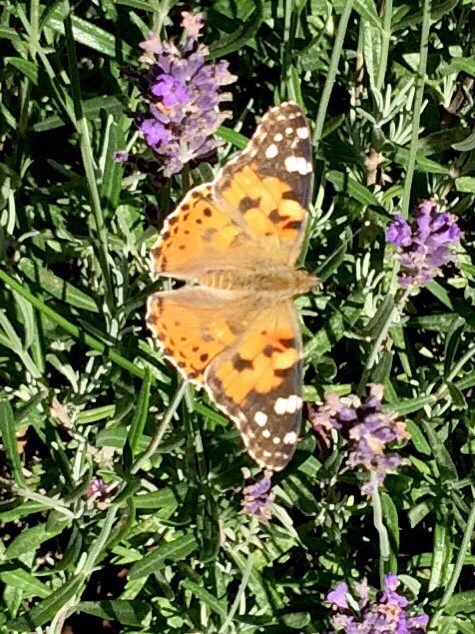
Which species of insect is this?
Vanessa cardui
